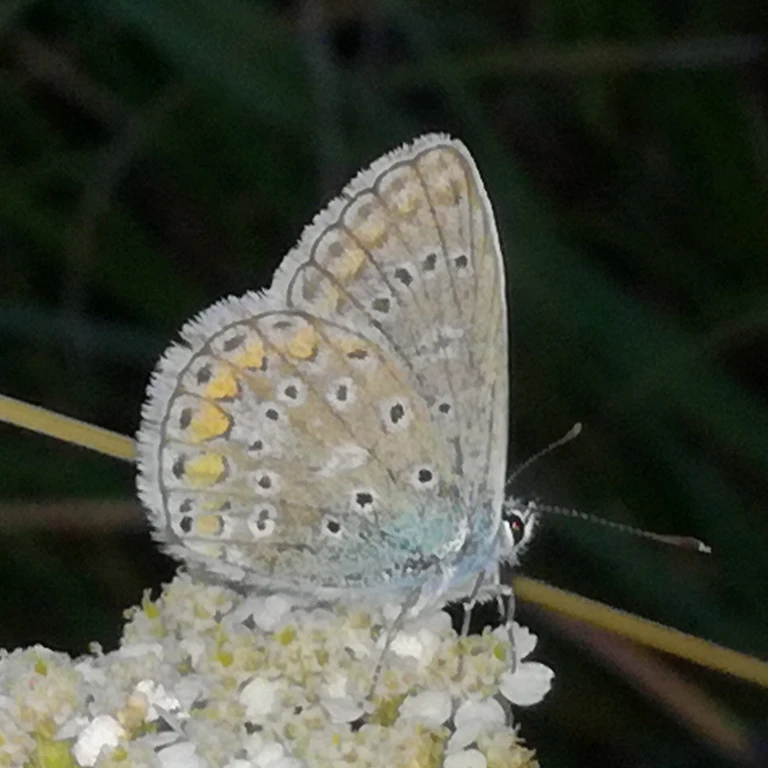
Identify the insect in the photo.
Polyommatus icarus
